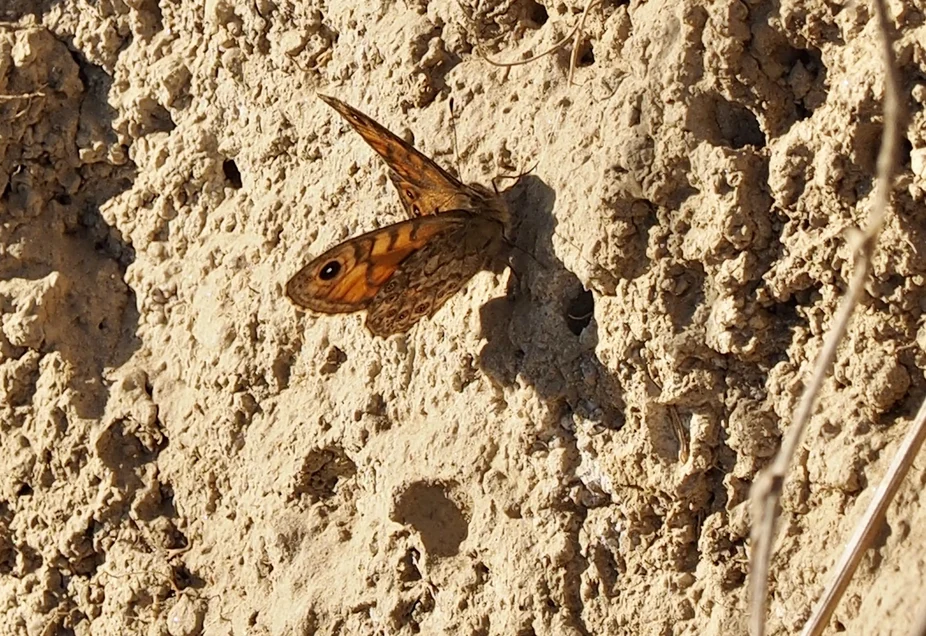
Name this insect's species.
Lasiommata megera (also Pararge megera)
